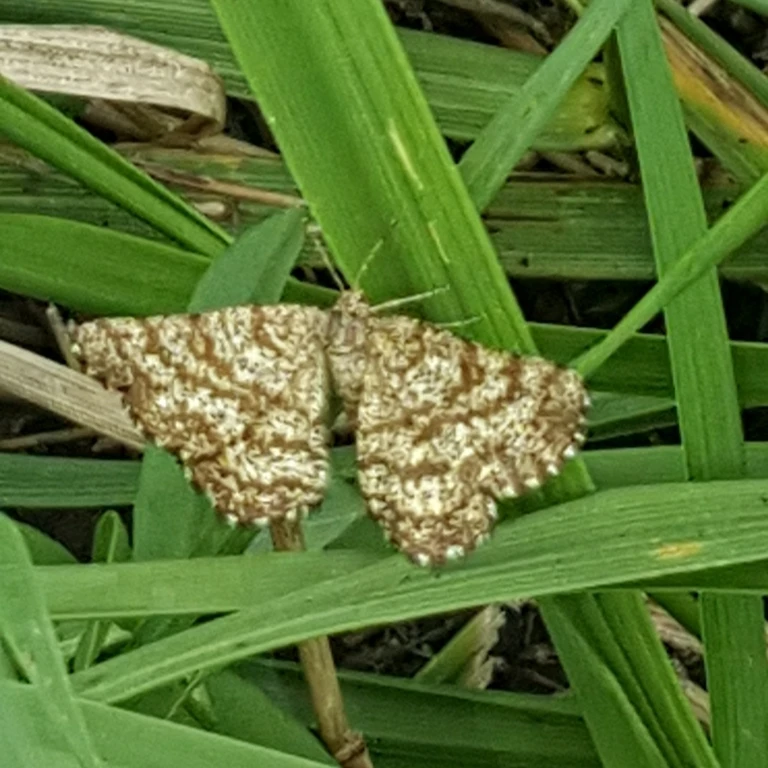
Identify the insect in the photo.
Ematurga atomaria
